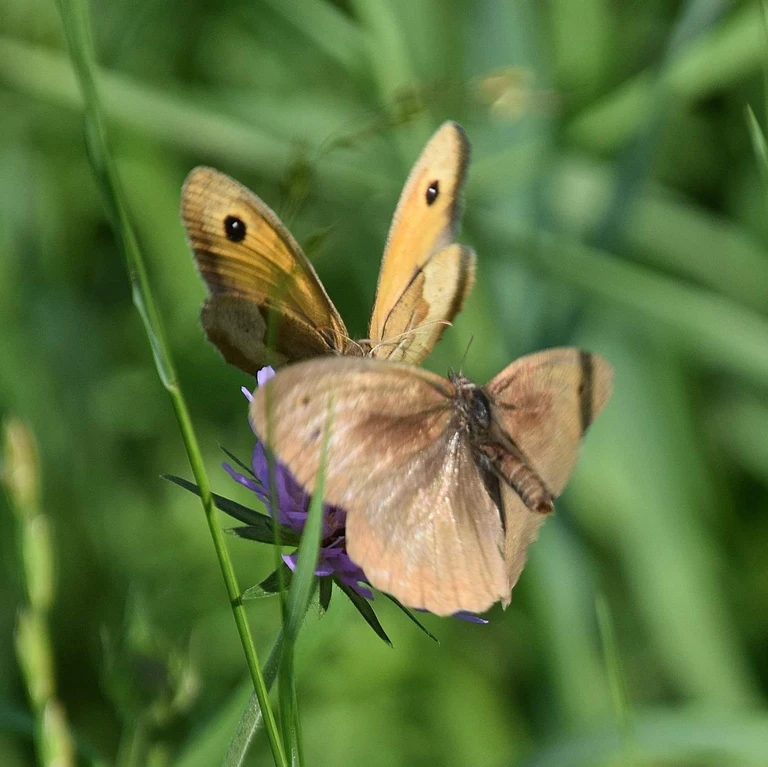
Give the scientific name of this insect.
Maniola jurtina
